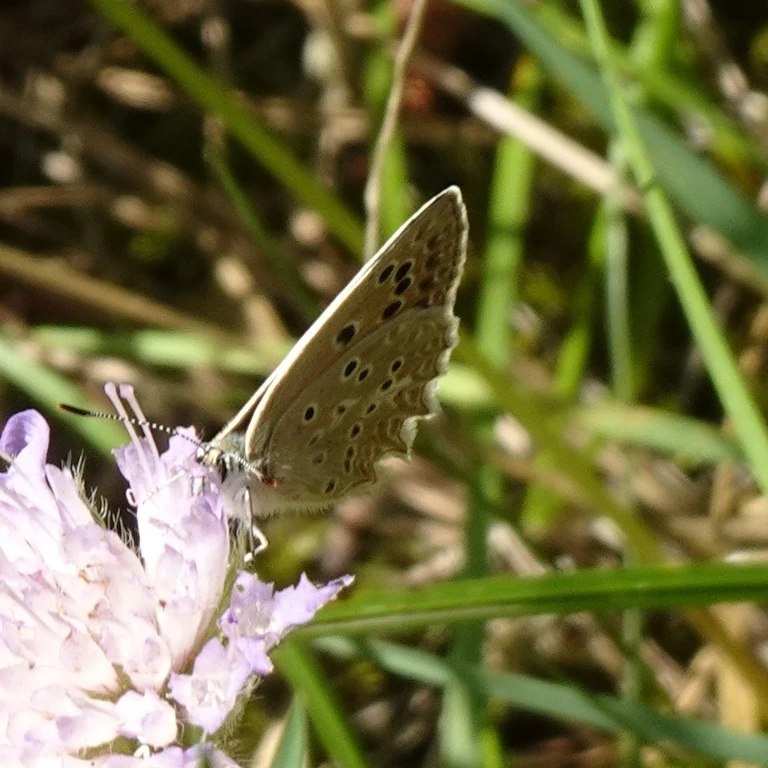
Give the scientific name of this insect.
Polyommatus daphnis
